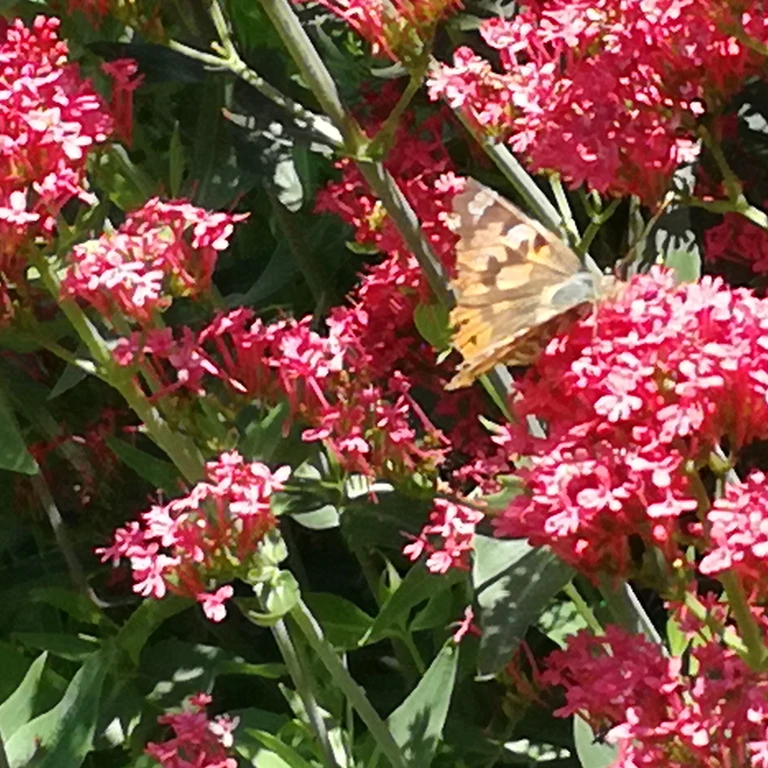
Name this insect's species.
Vanessa cardui
